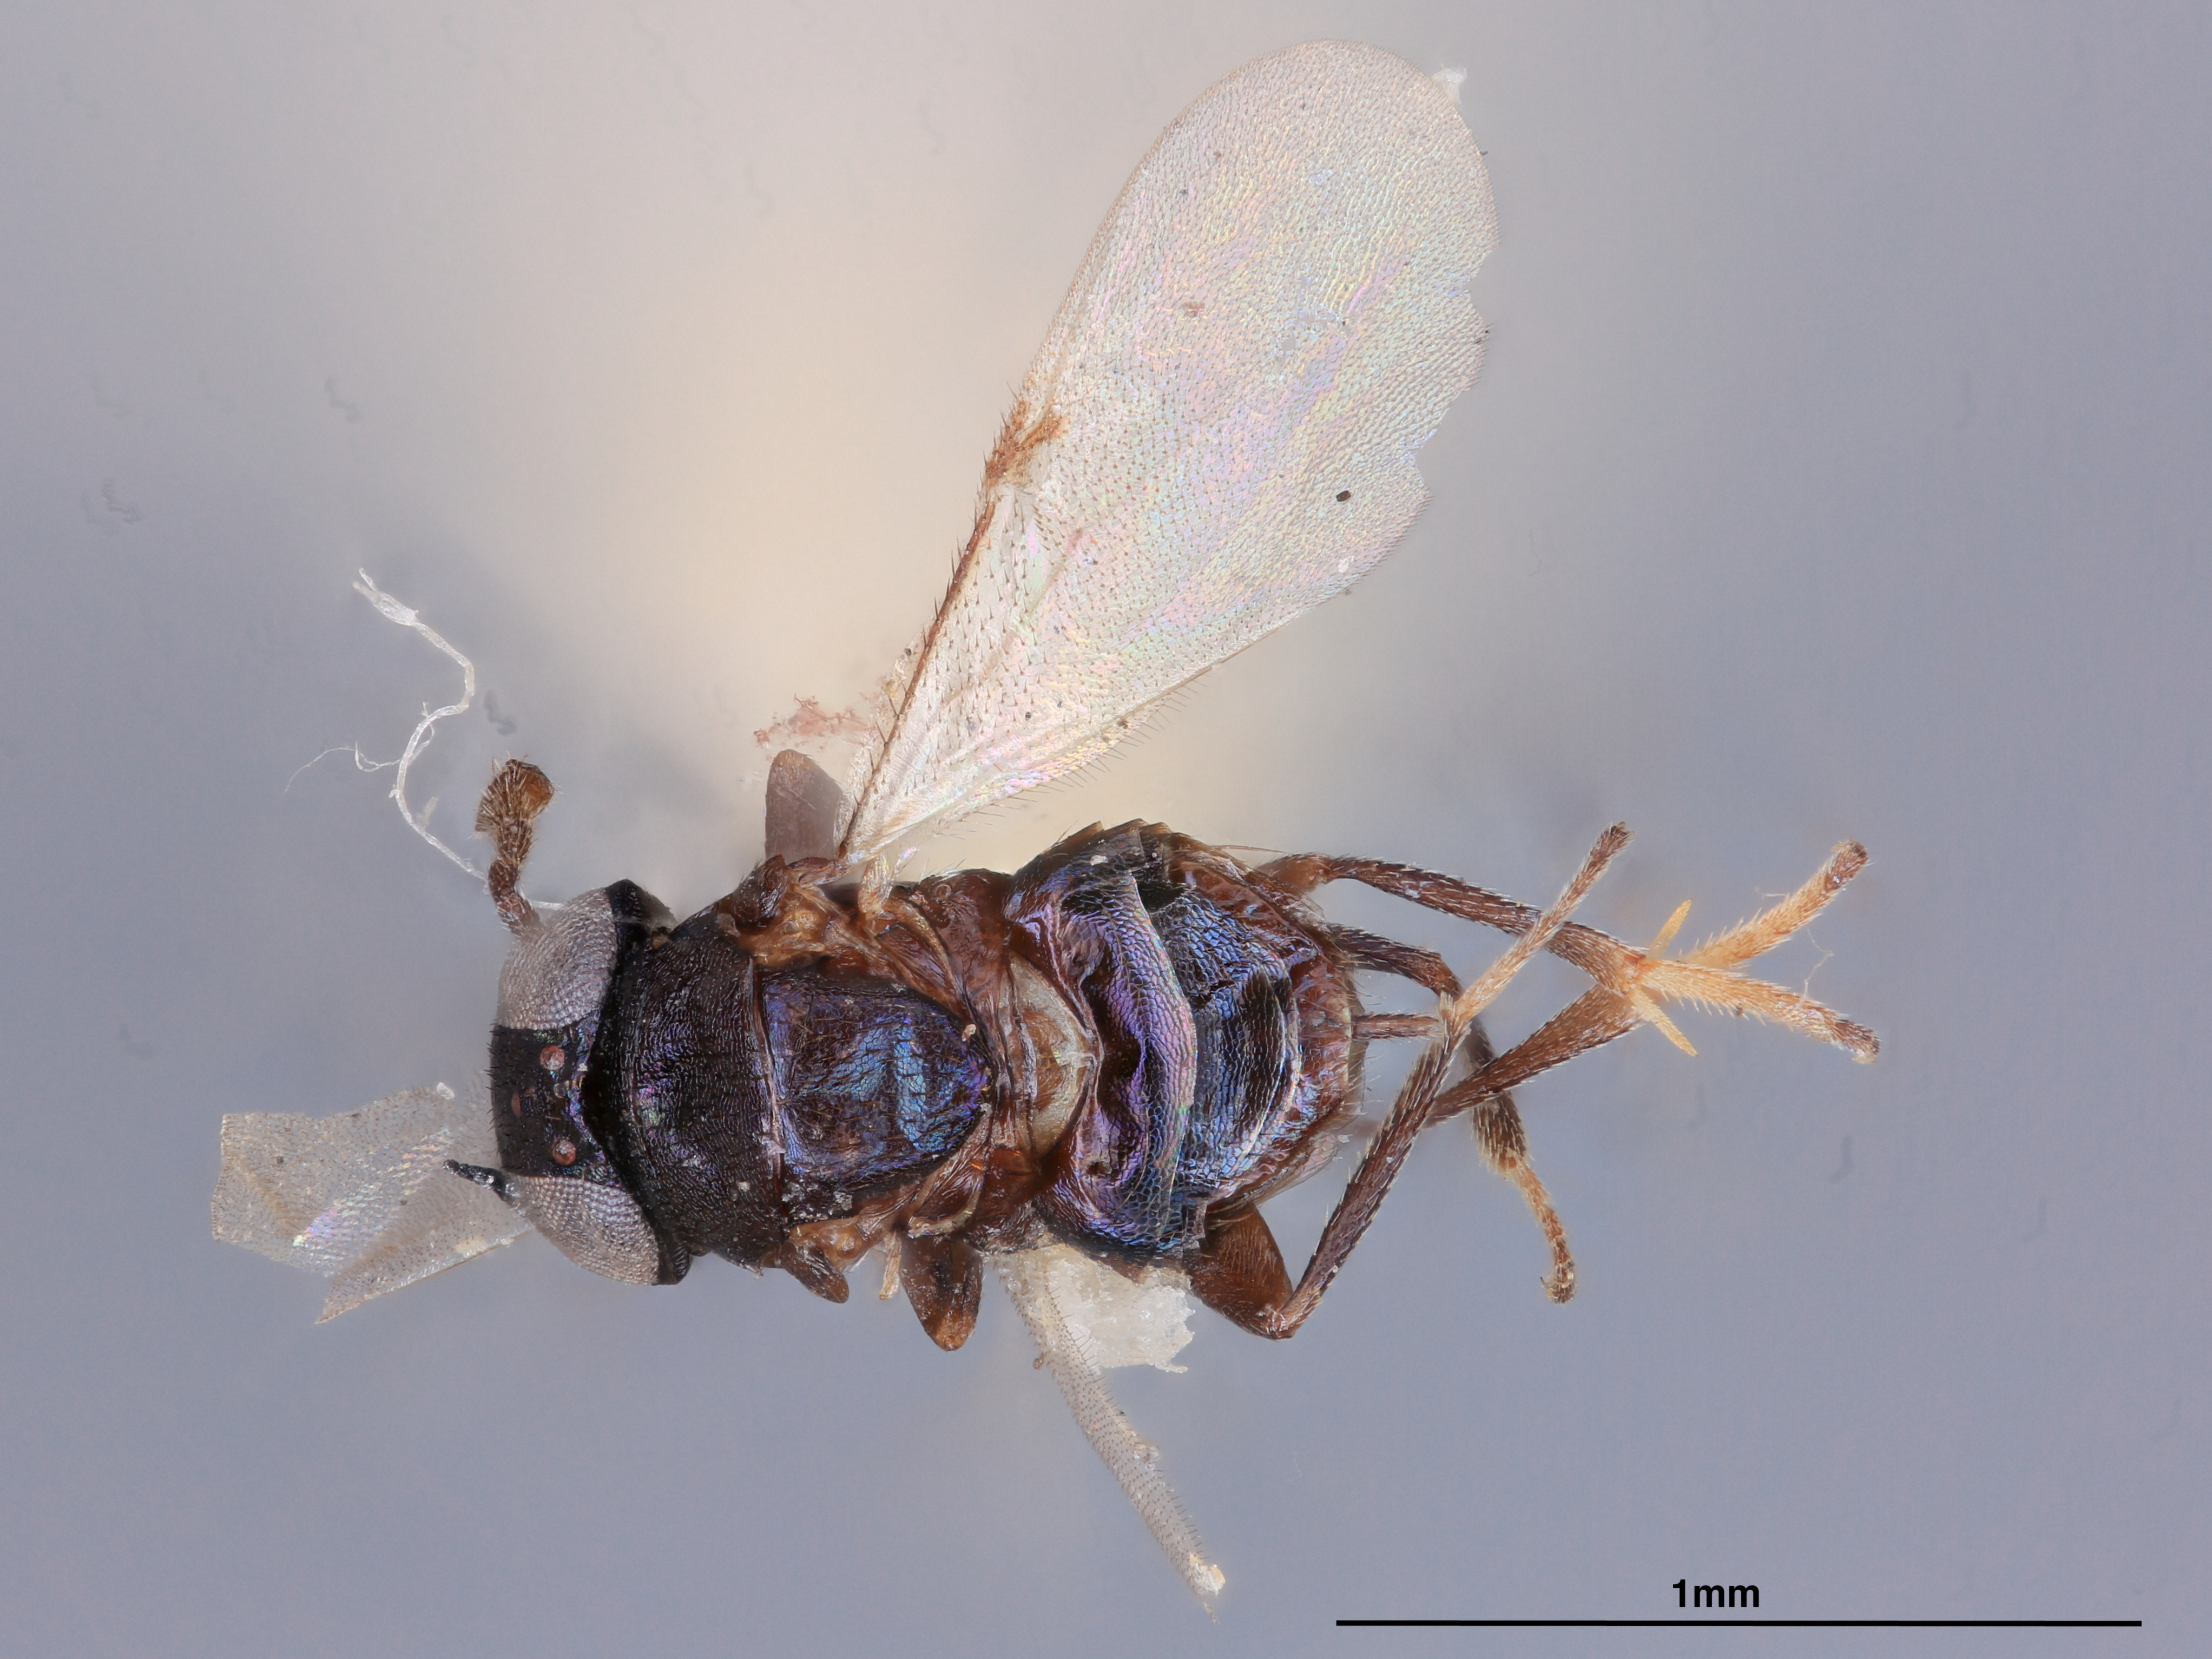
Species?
Coelopencyrtus hylaeoleter
